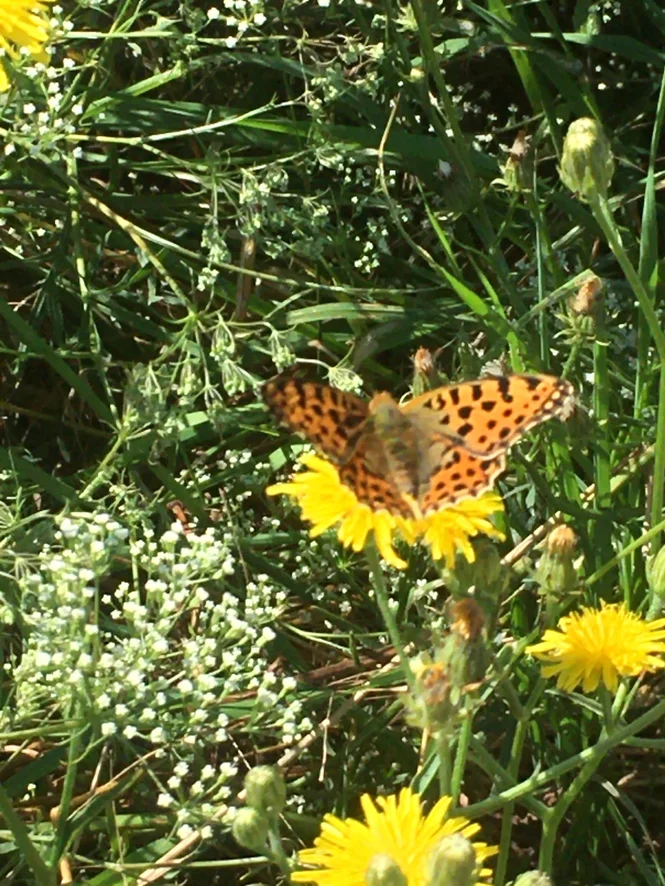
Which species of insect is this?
Issoria lathonia
